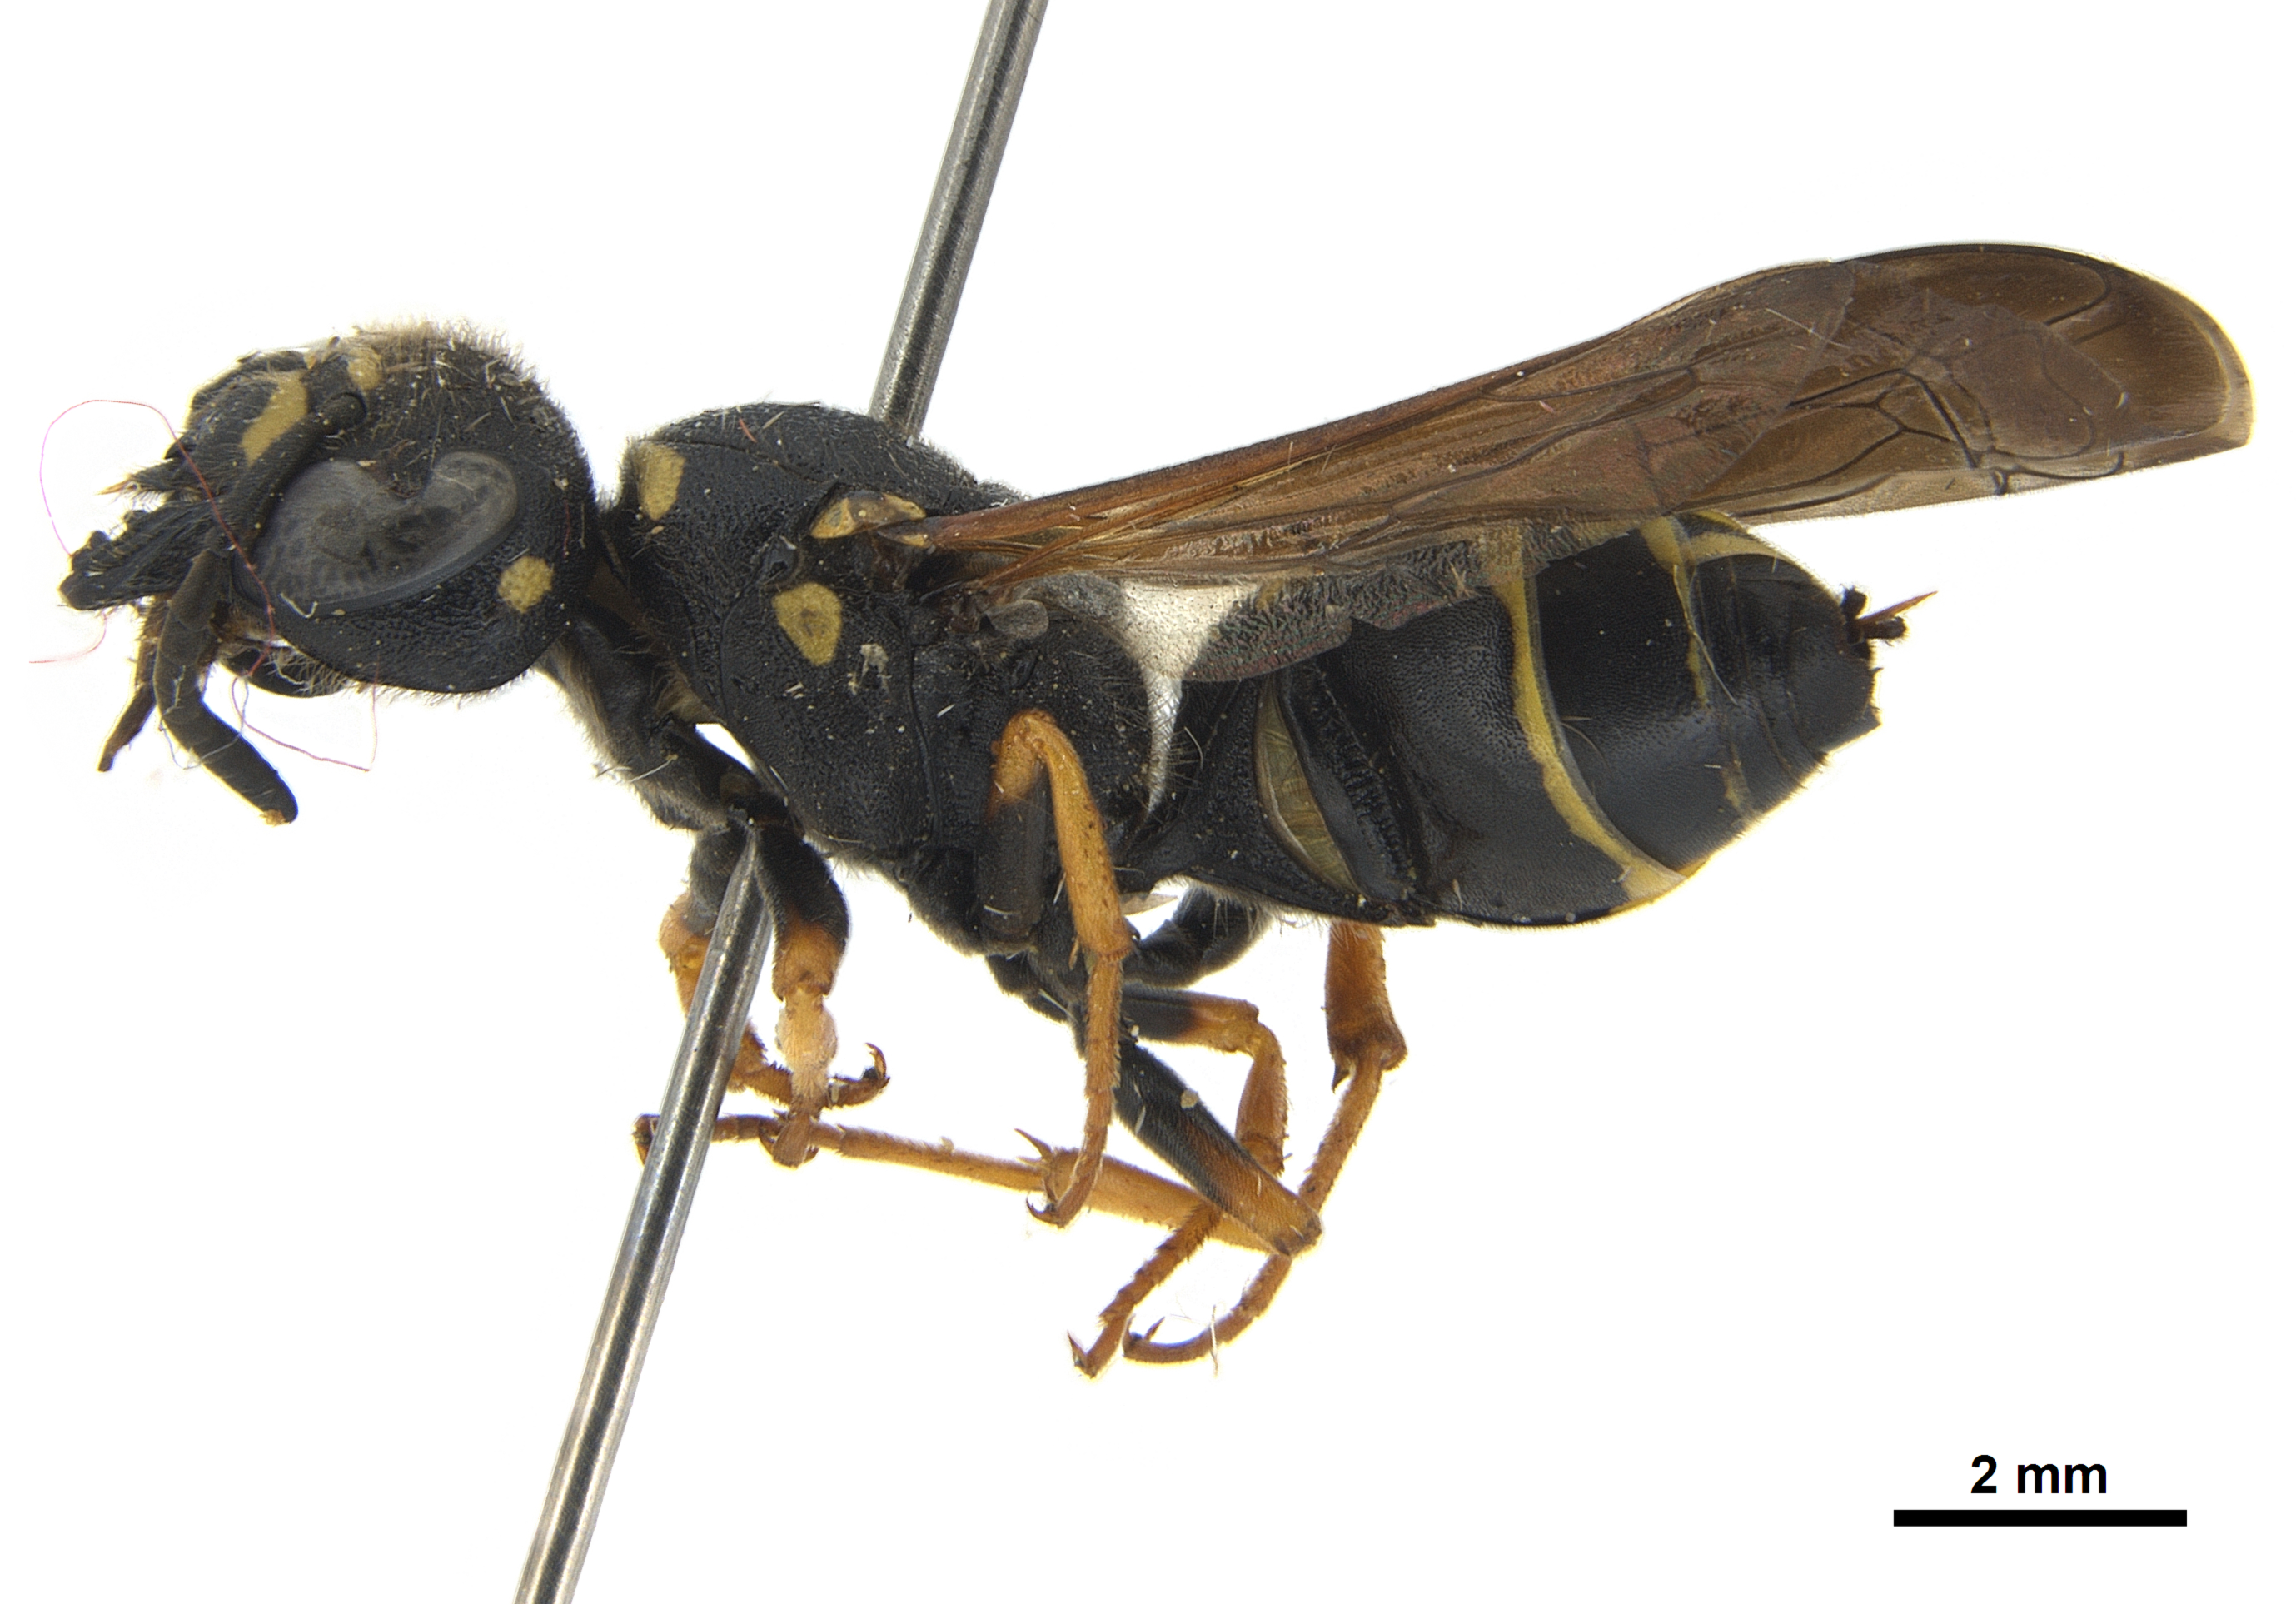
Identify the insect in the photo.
Gymnomerus laeviceps
